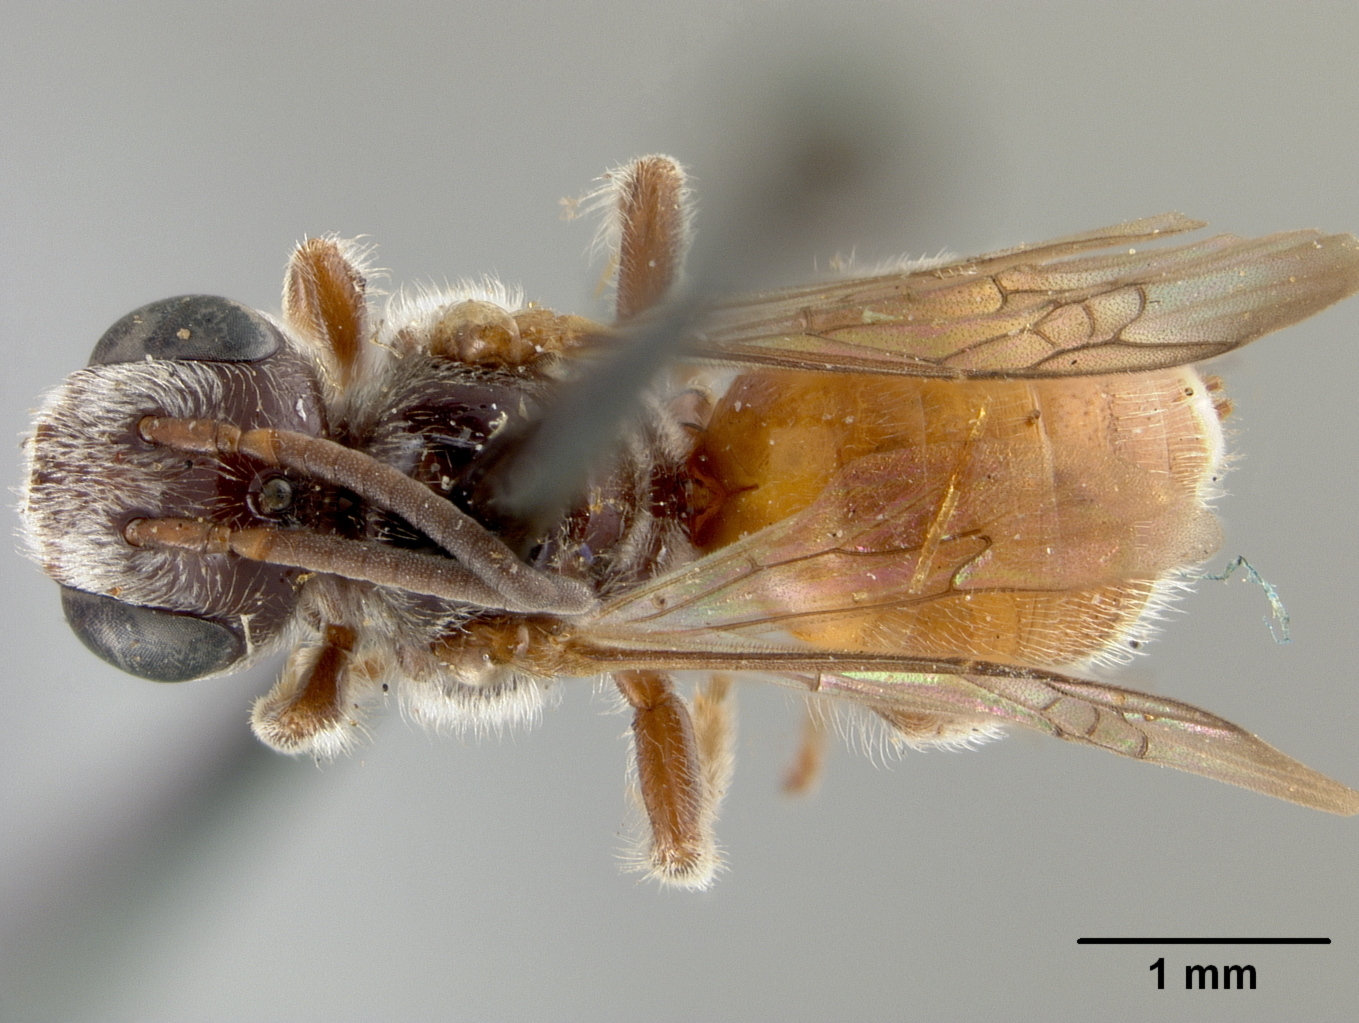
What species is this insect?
Nomada heleniella
